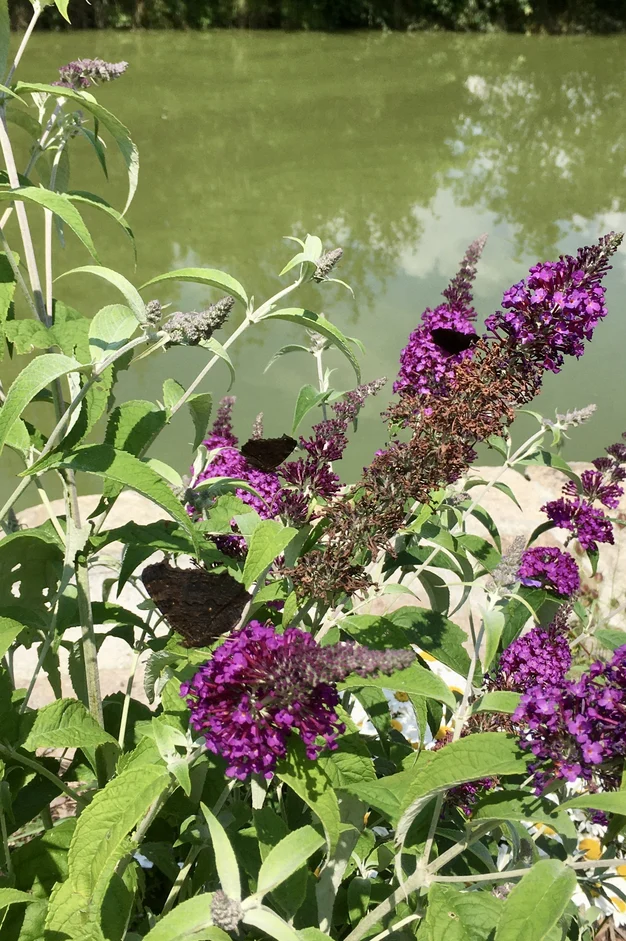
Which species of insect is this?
Aglais io
